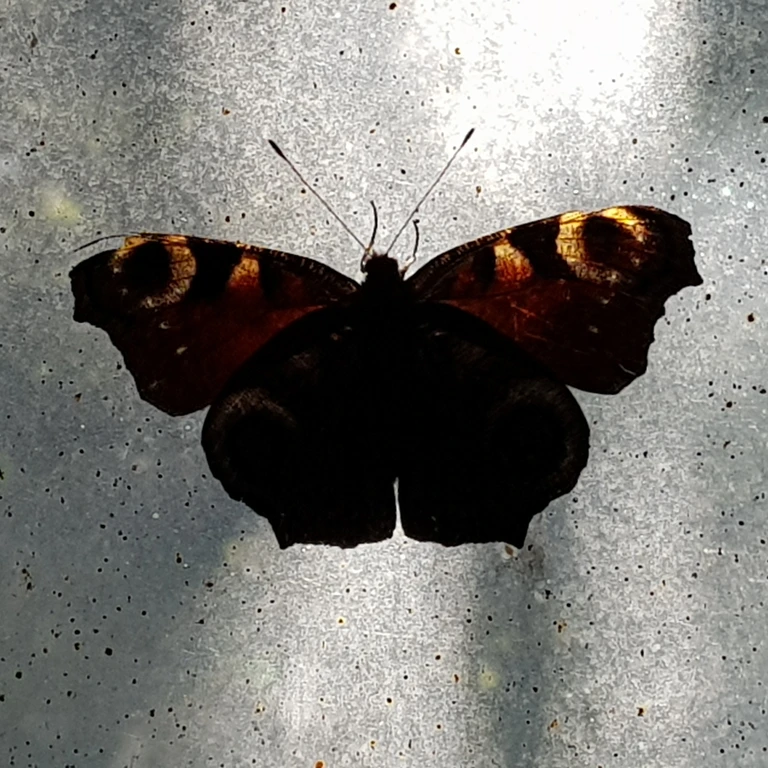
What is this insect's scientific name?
Aglais io
